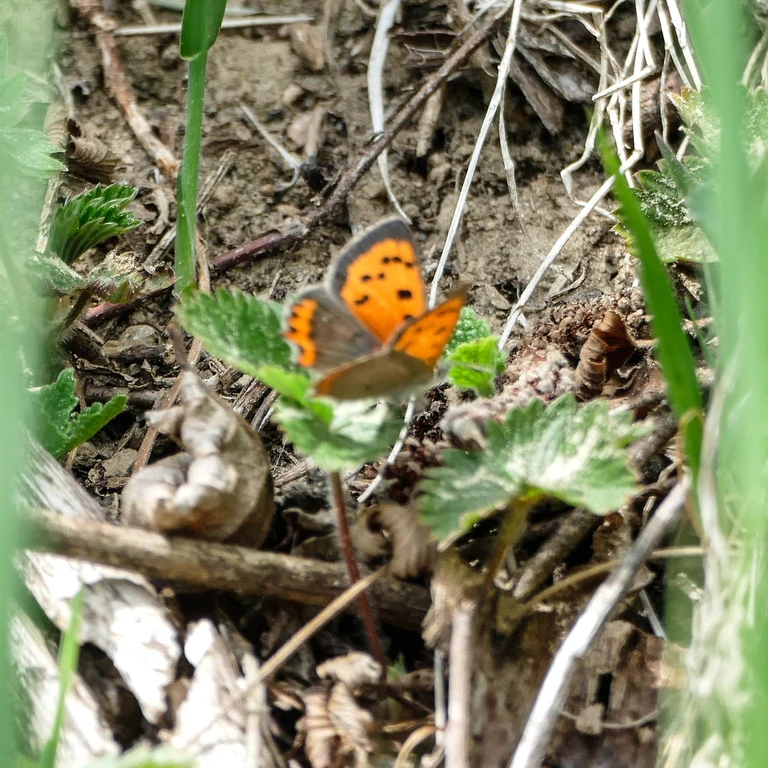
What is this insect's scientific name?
Lycaena phlaeas
